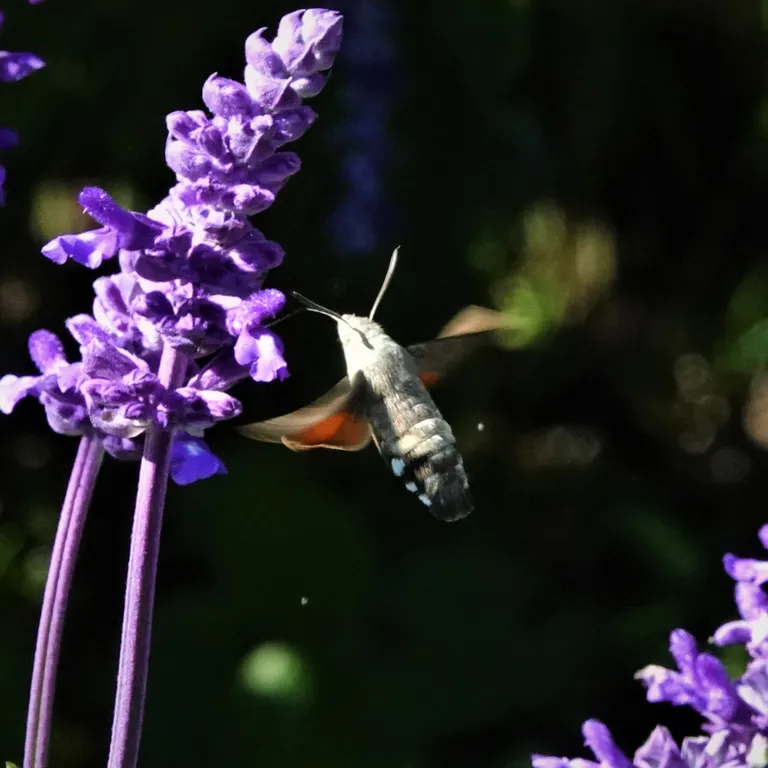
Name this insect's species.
Macroglossum stellatarum
